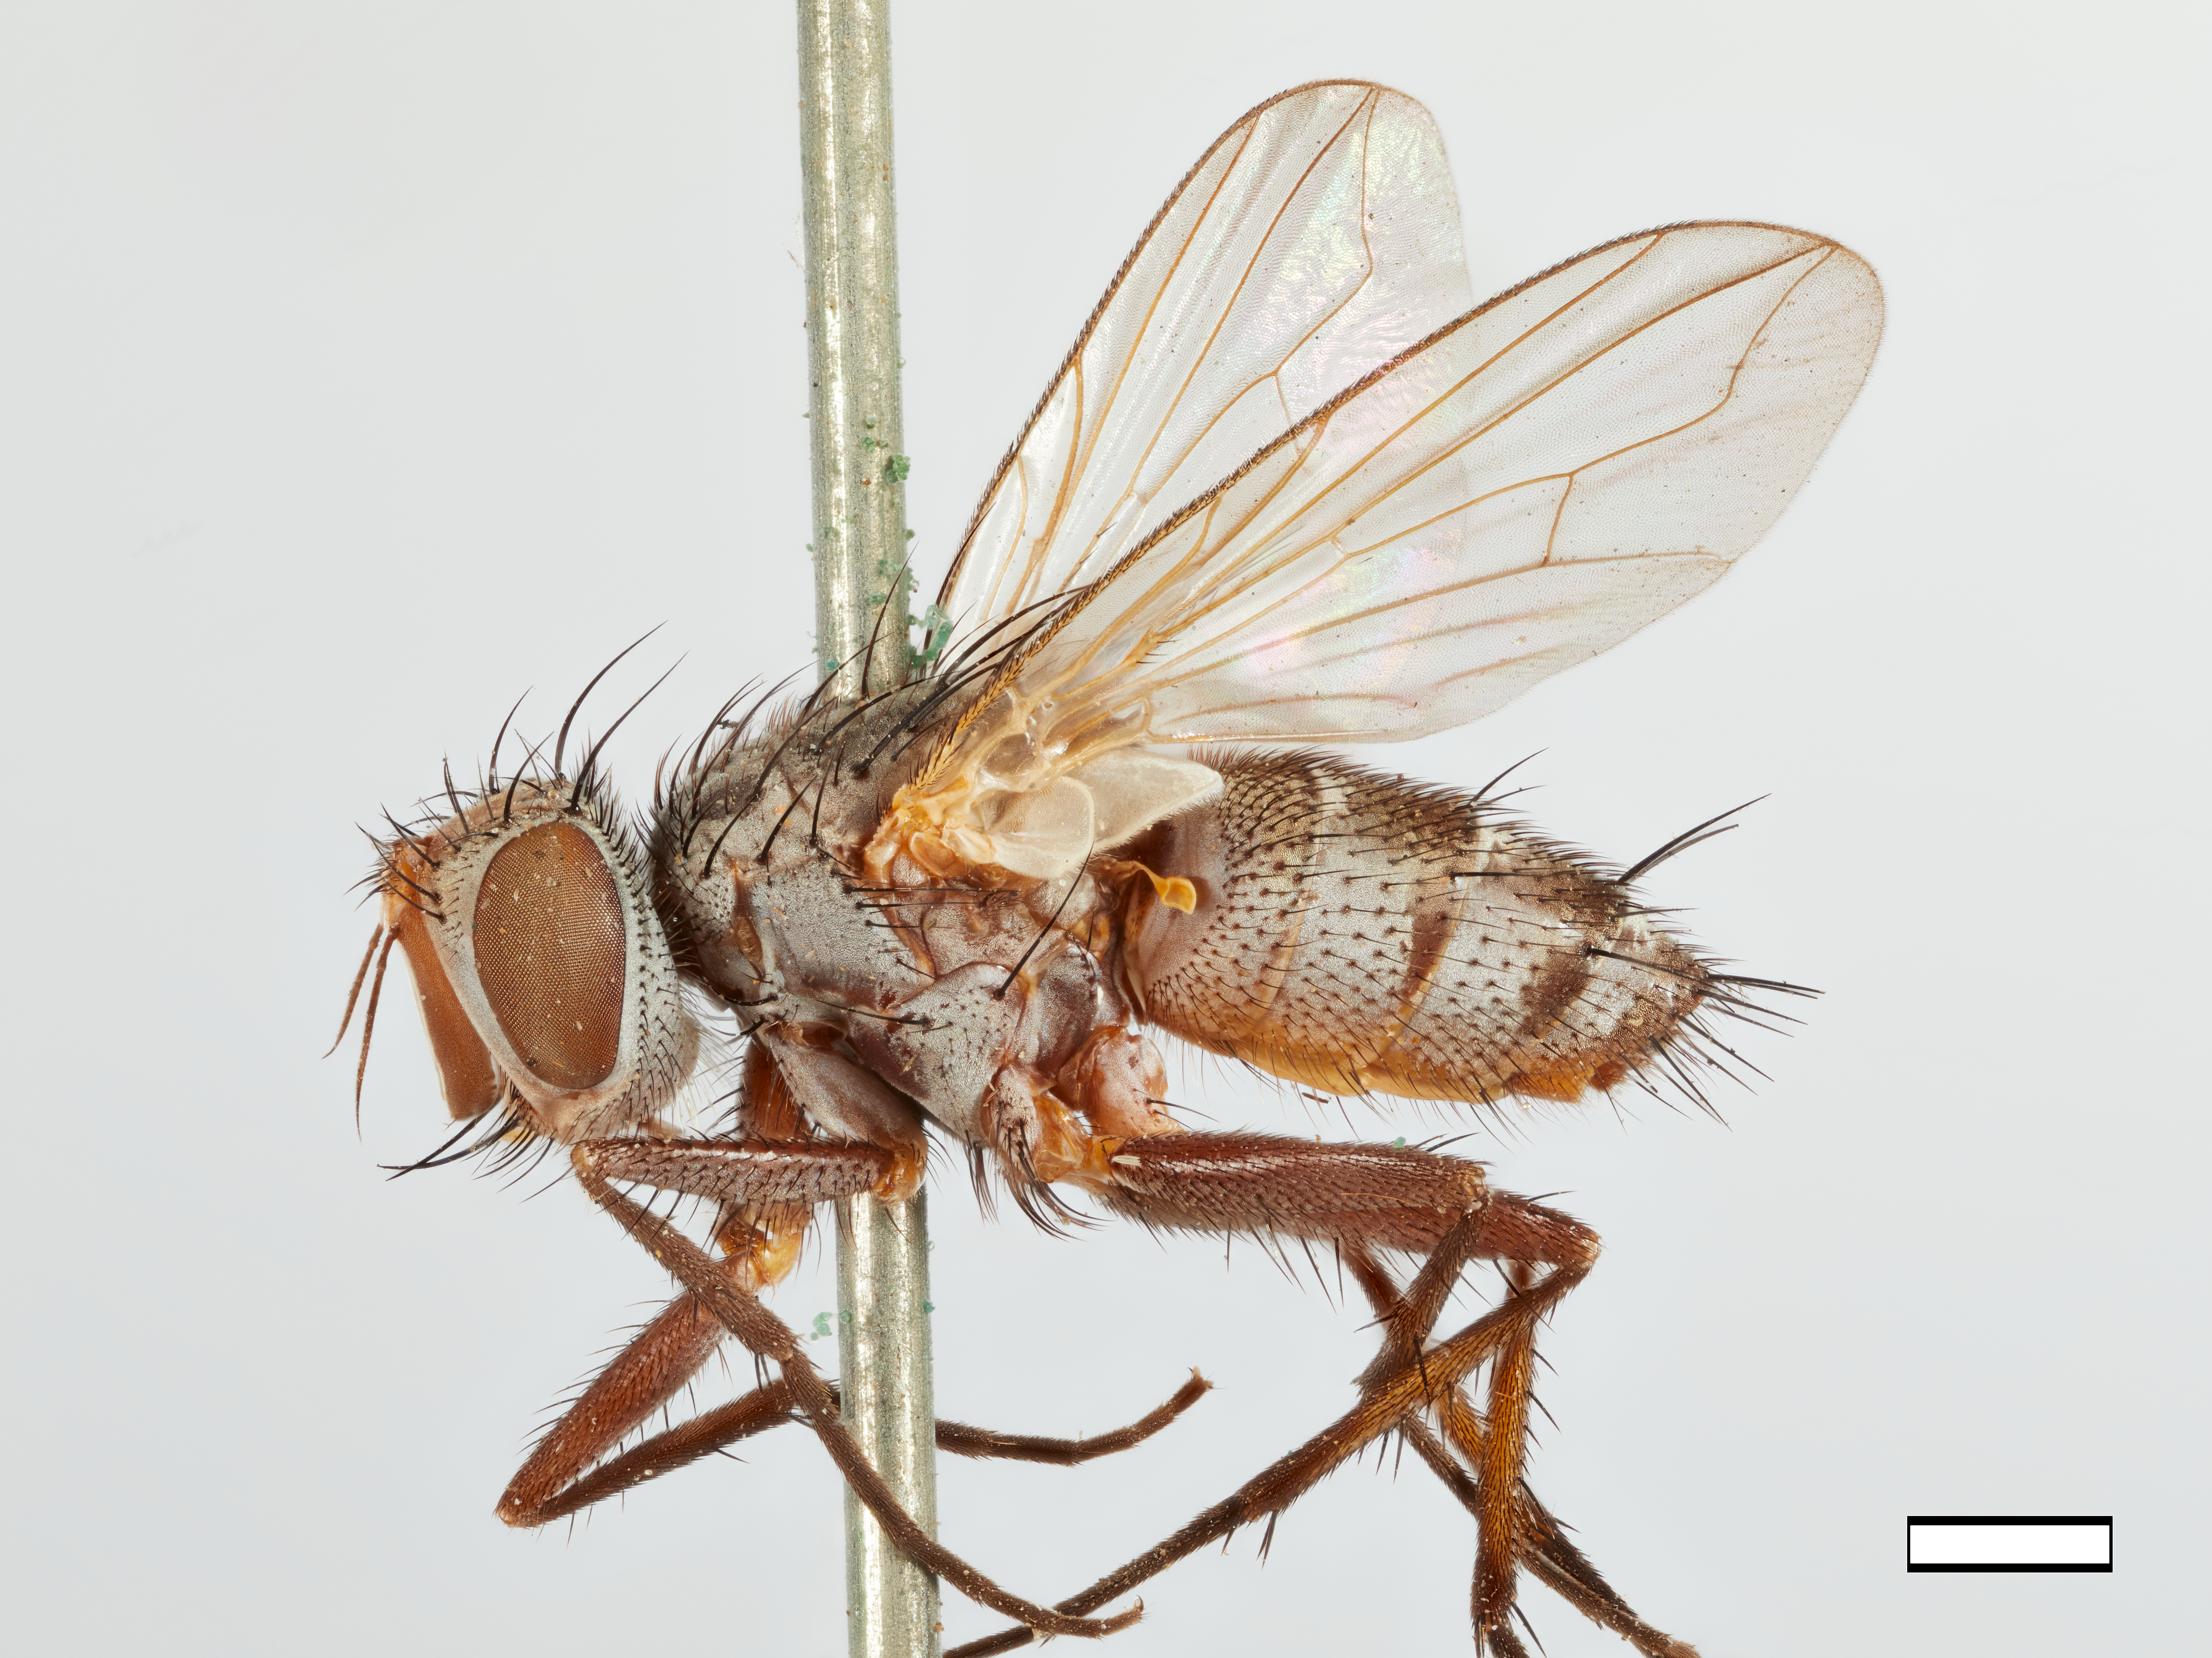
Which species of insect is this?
Phantasiomyia gracilis
